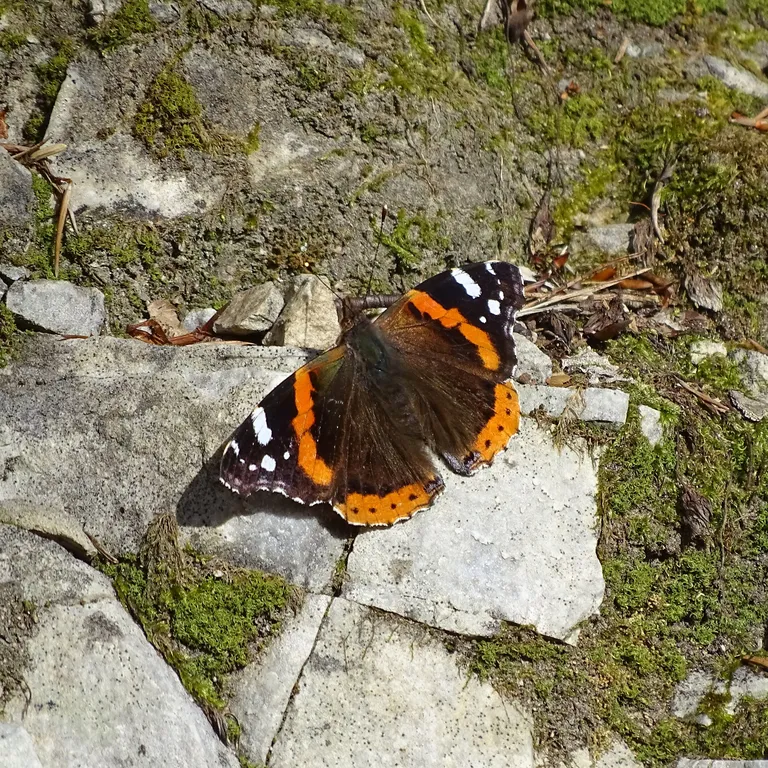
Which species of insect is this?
Vanessa atalanta
